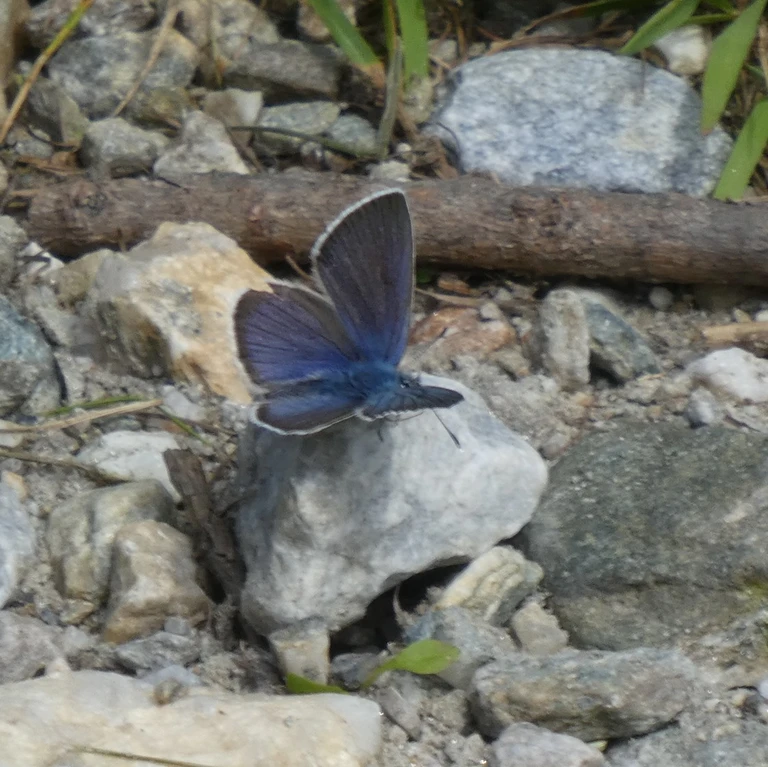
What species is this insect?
Cyaniris semiargus
